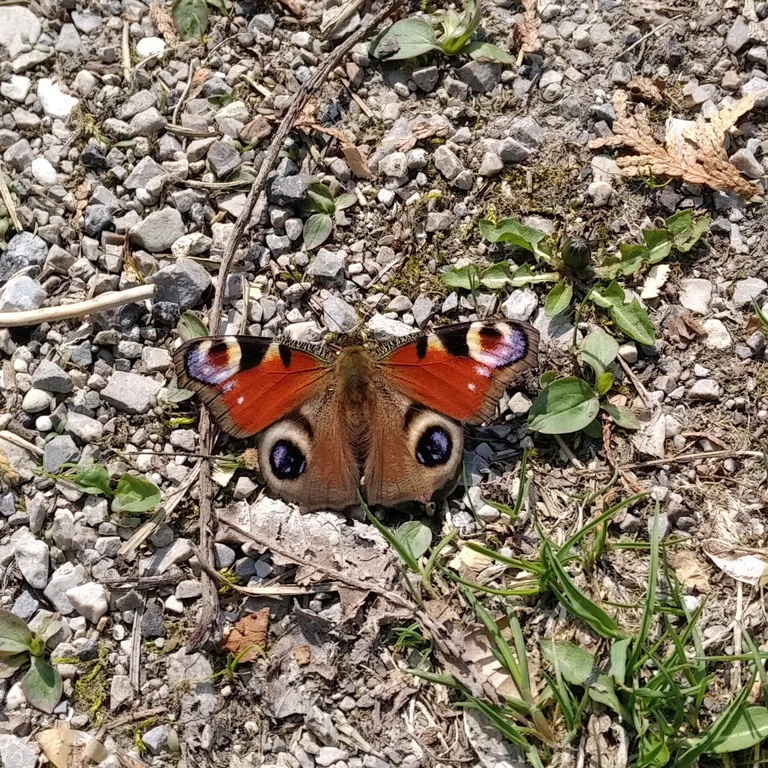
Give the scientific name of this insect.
Aglais io
